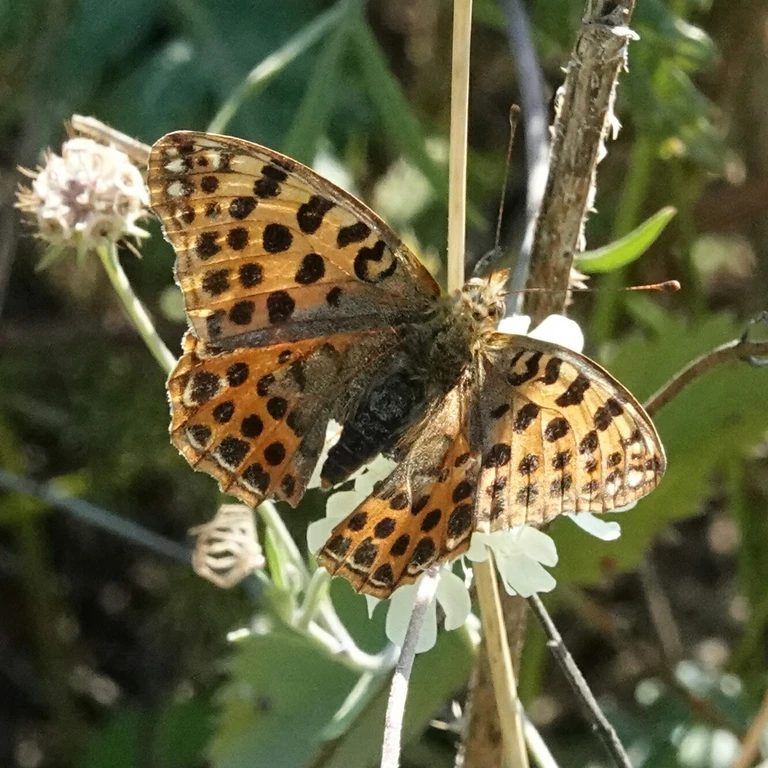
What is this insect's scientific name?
Issoria lathonia
